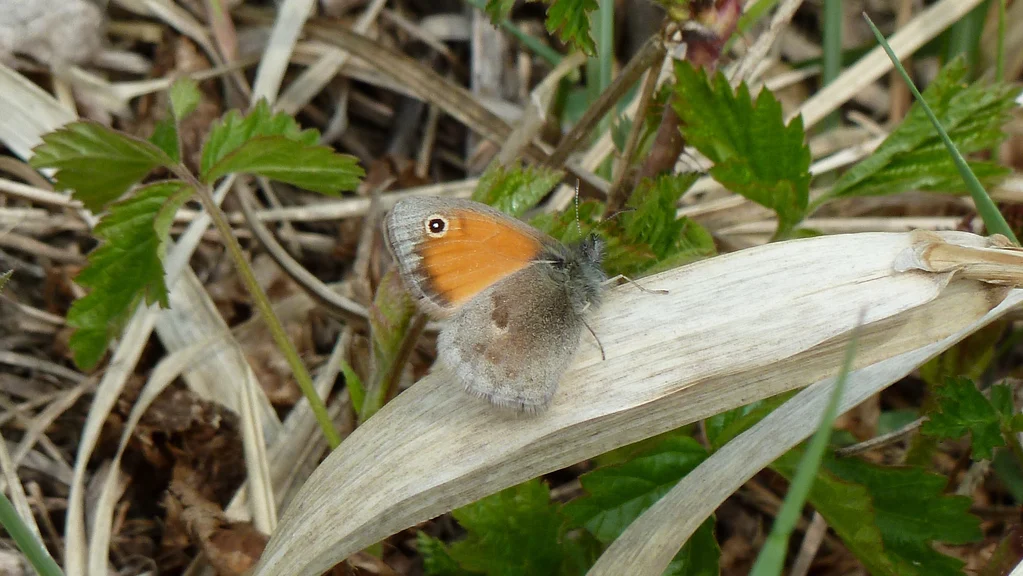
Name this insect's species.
Coenonympha pamphilus
